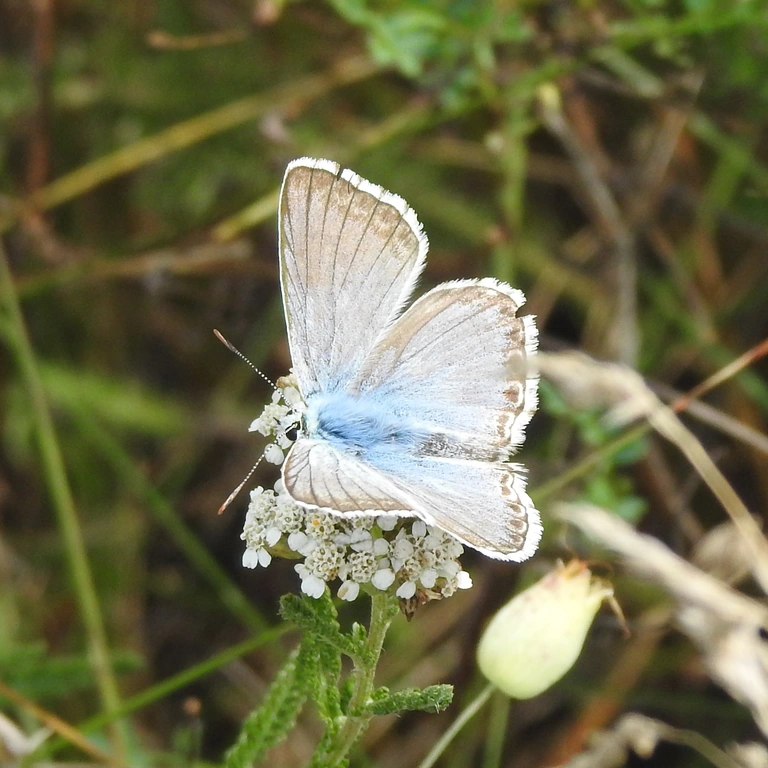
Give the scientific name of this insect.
Lysandra coridon
